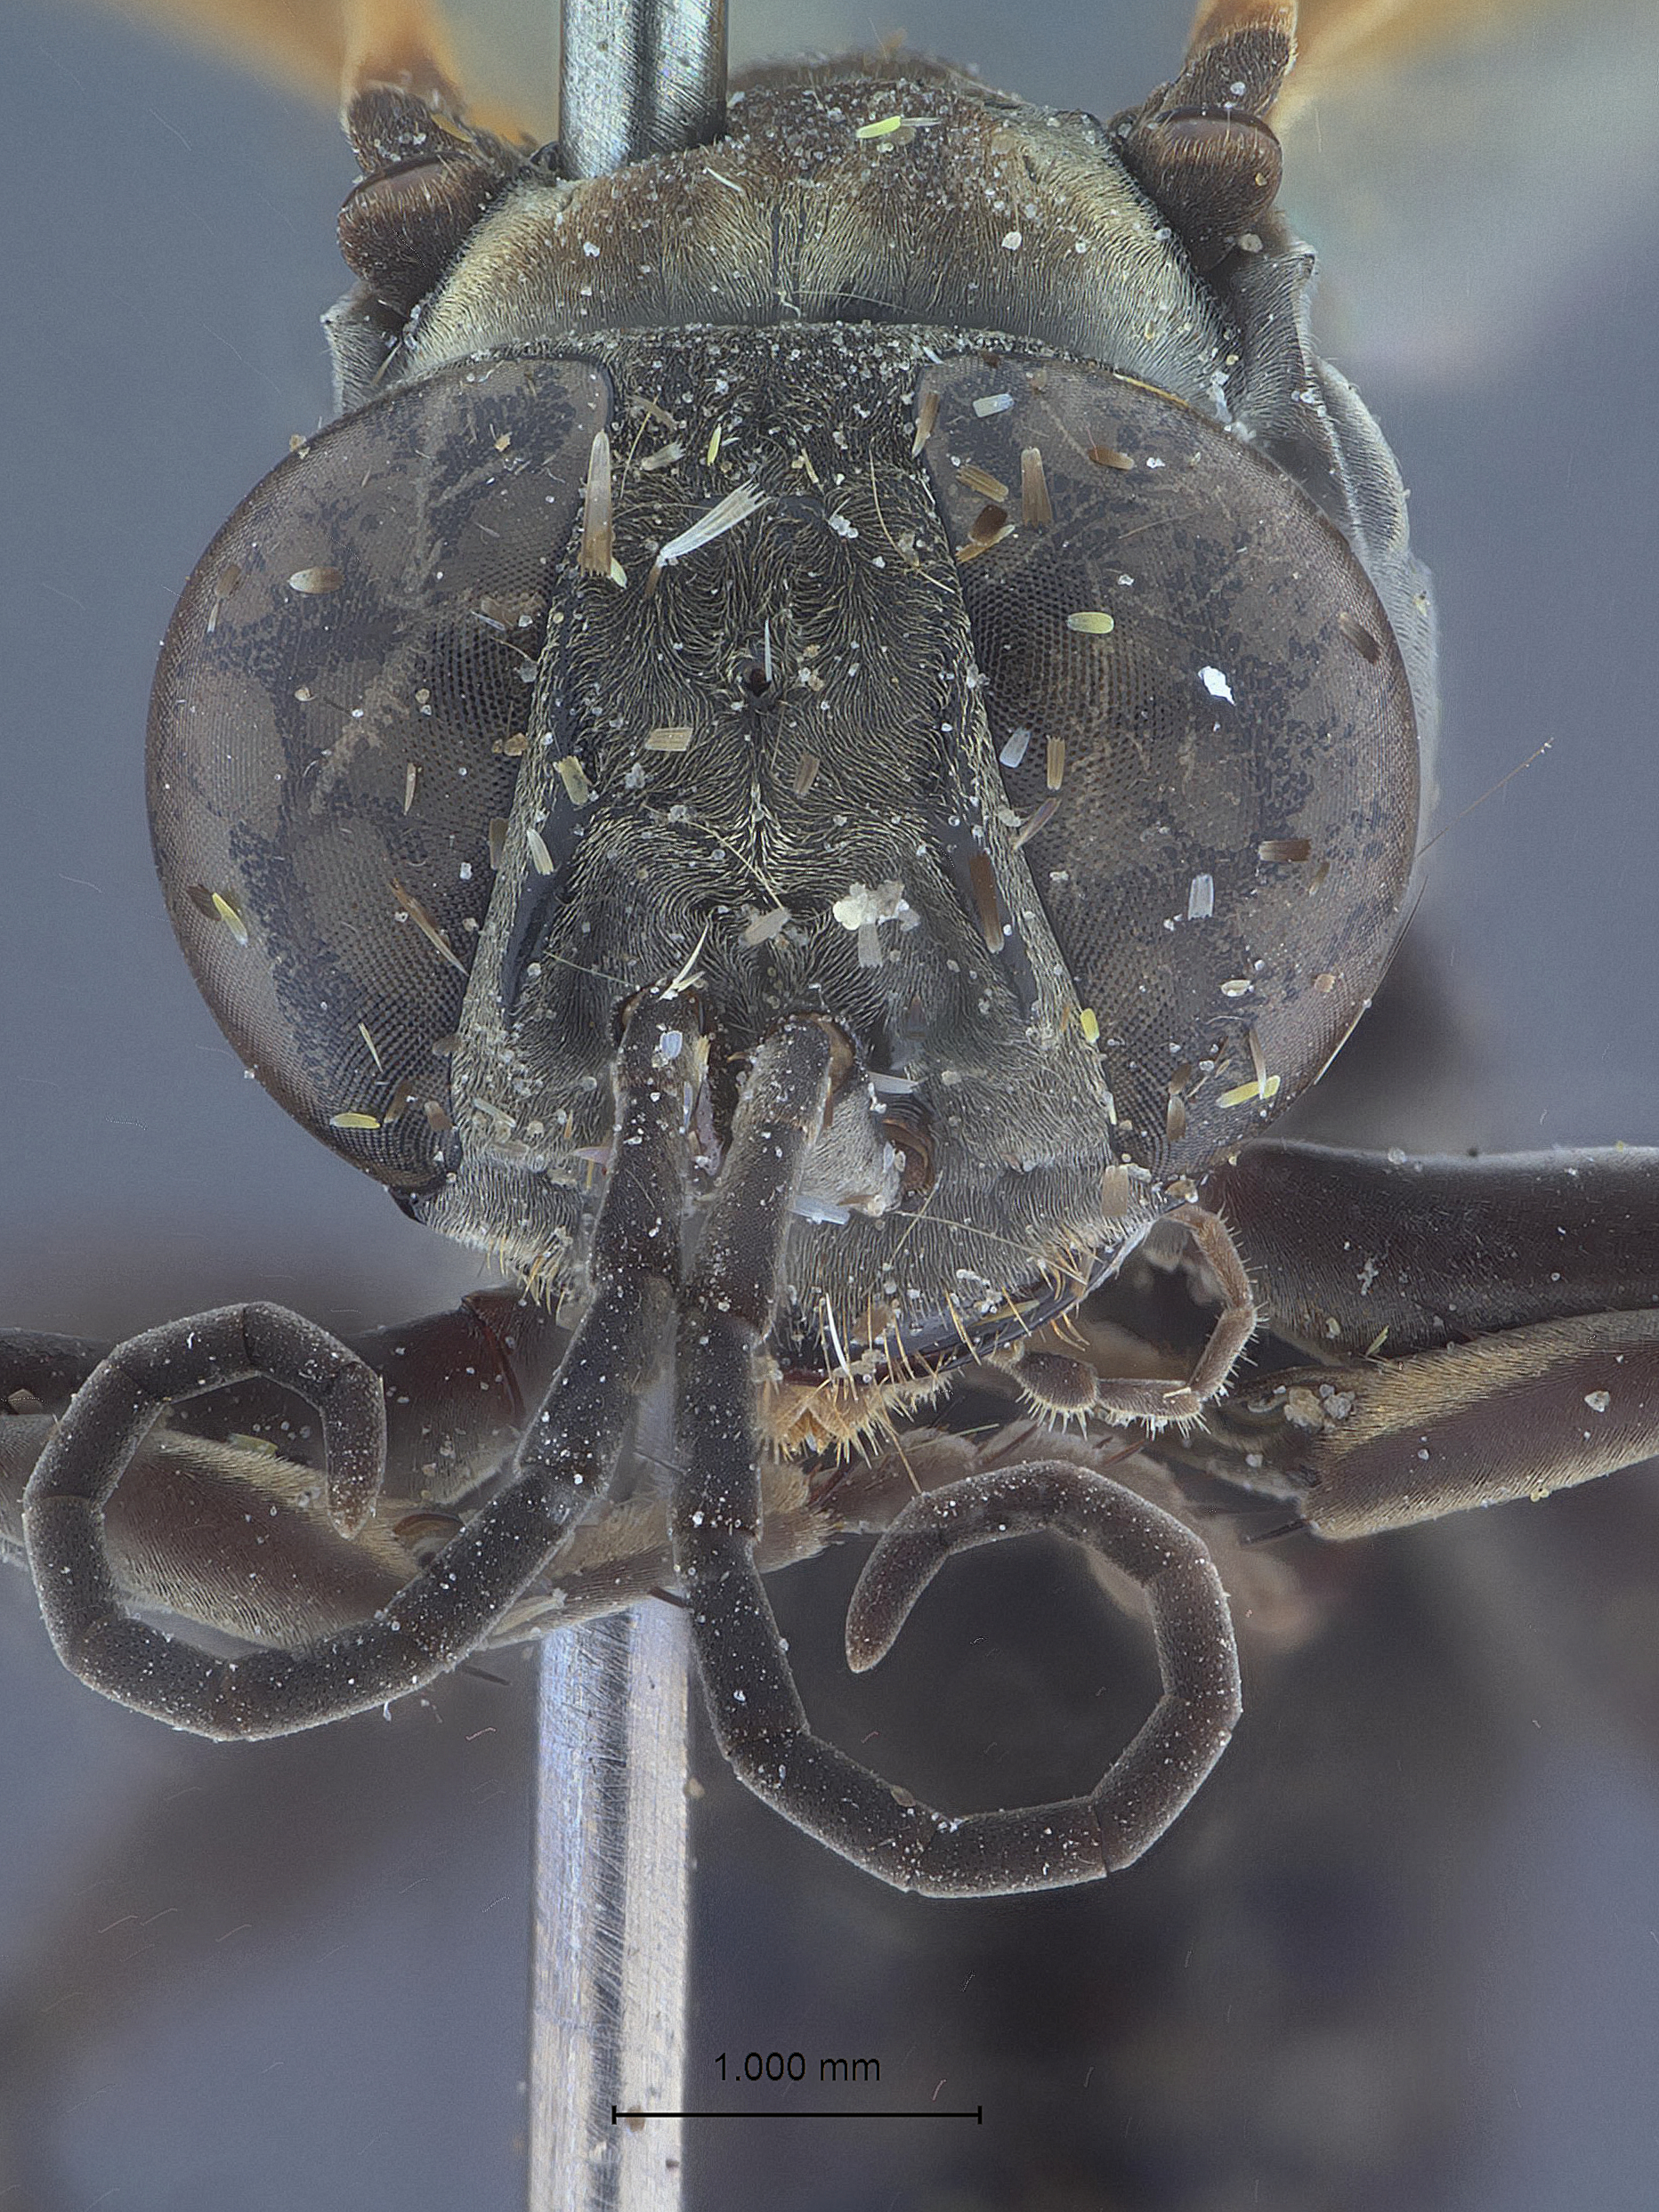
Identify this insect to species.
Liris partitus
